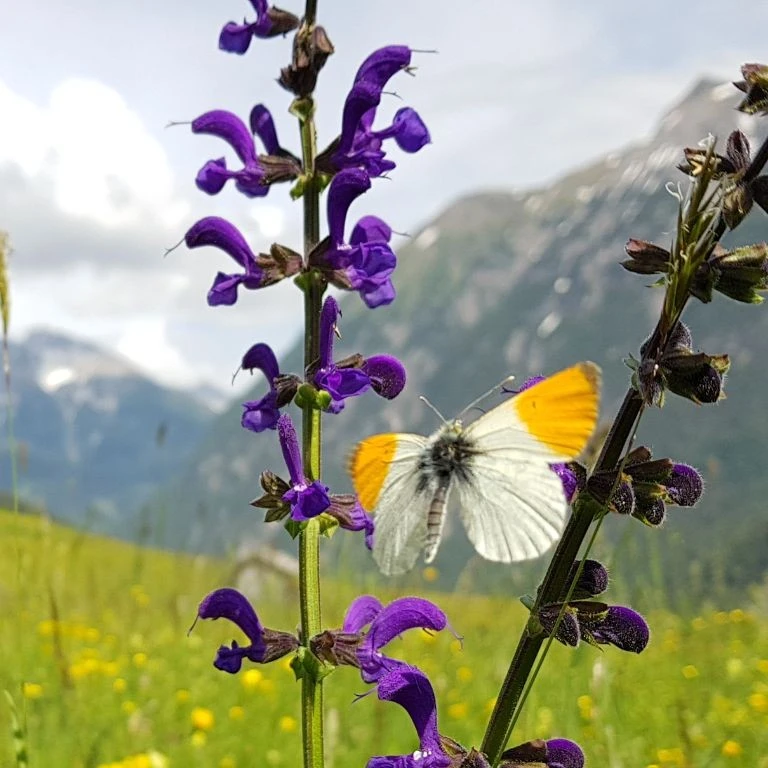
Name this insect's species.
Anthocharis cardamines
